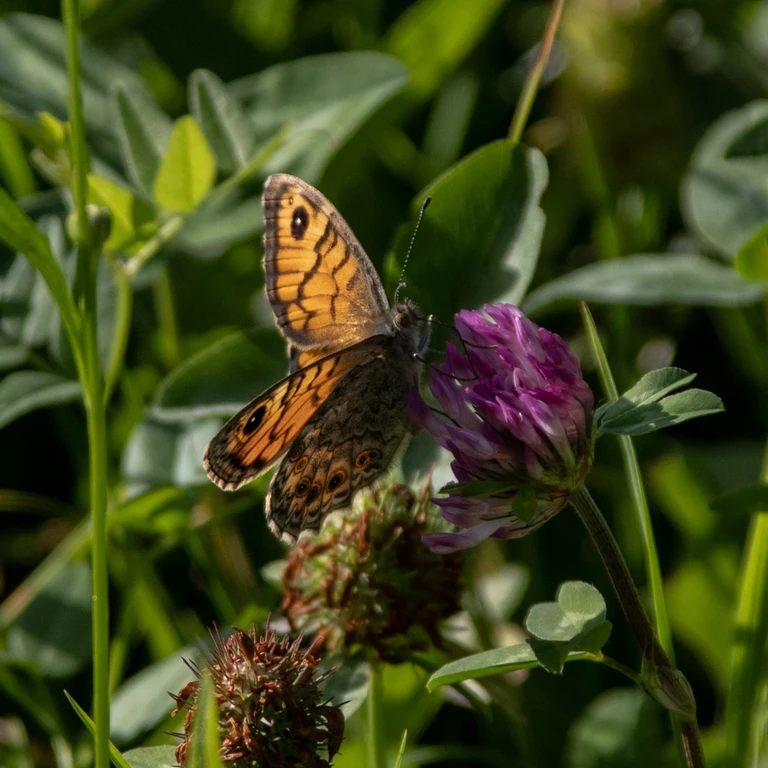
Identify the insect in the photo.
Lasiommata megera (also Pararge megera)
